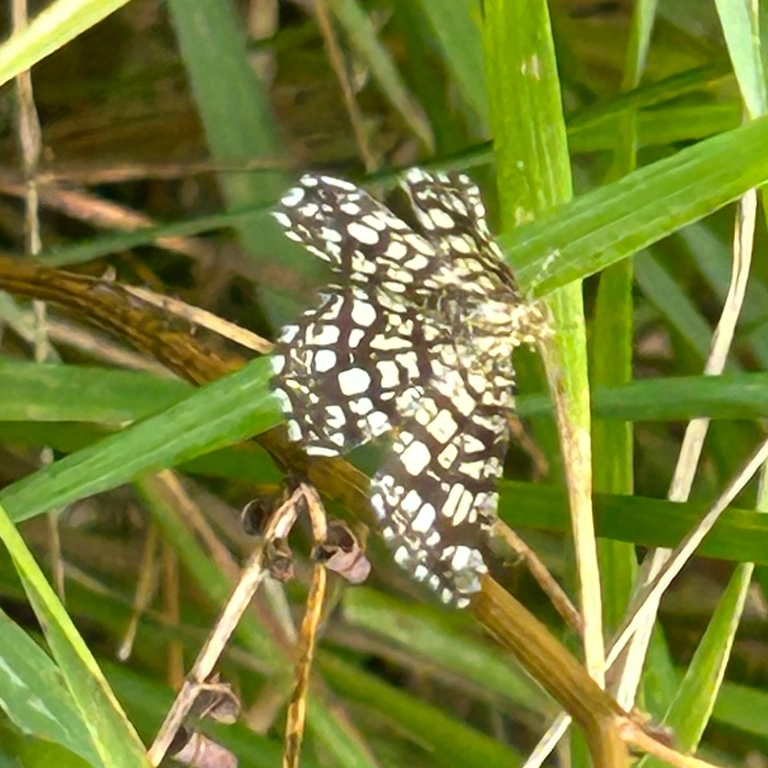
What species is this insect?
Chiasmia clathrata
